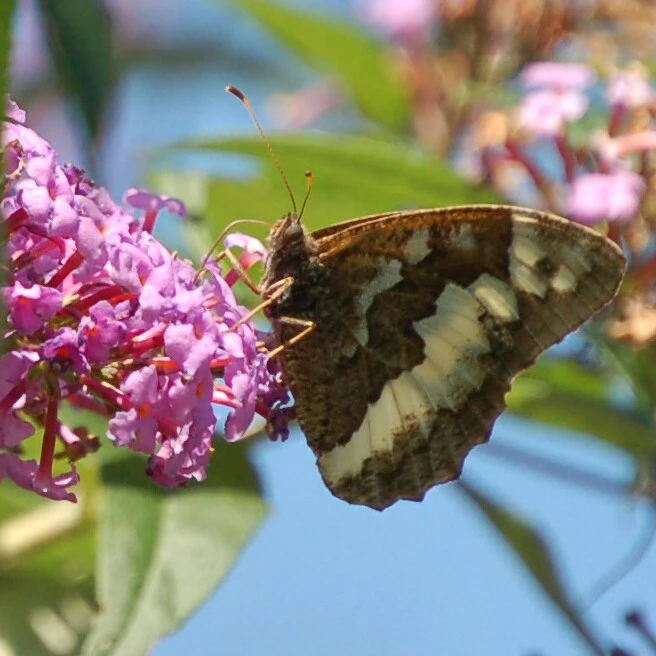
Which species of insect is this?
Brintesia circe
